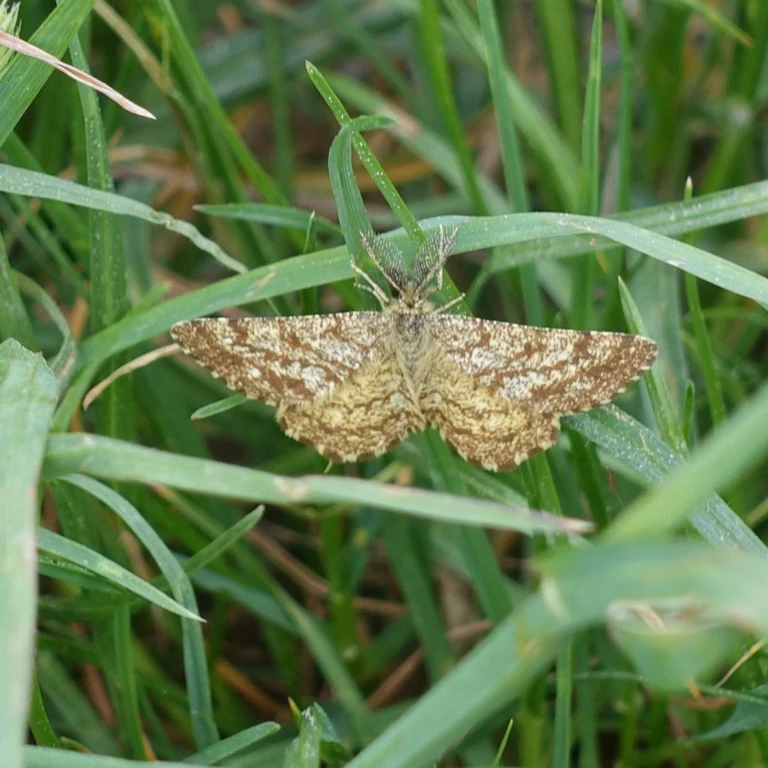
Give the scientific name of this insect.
Ematurga atomaria
